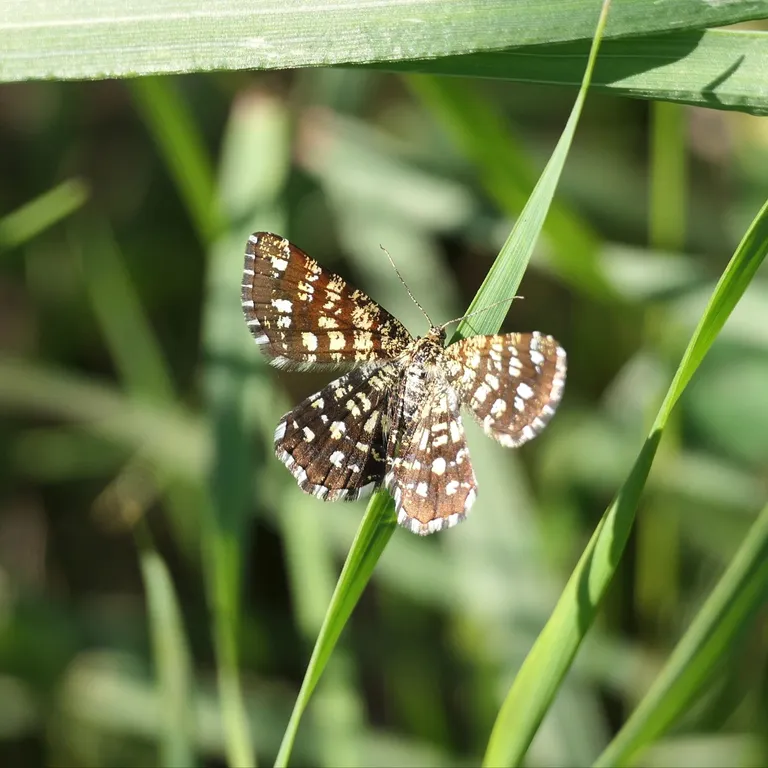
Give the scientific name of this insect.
Chiasmia clathrata
